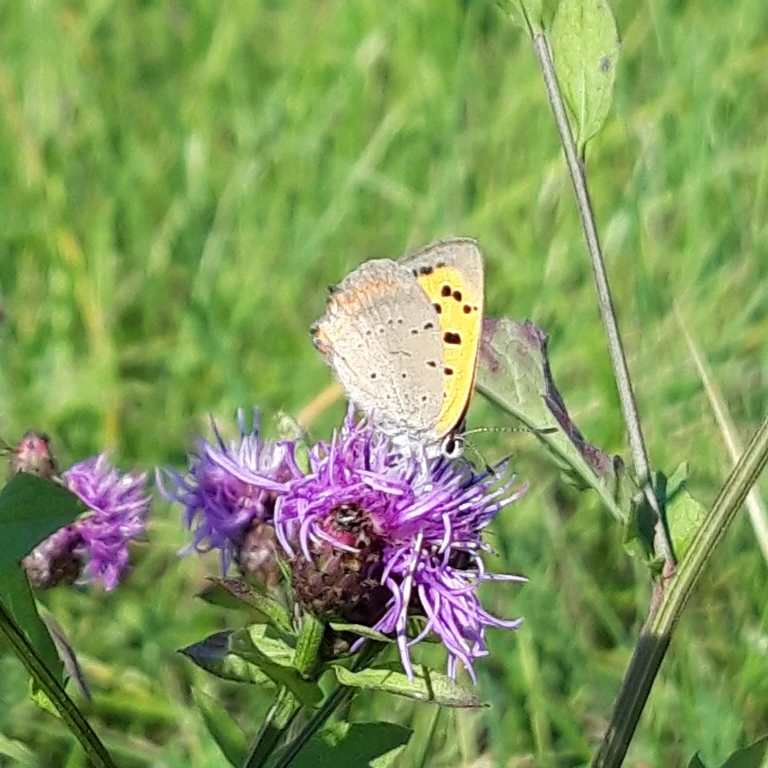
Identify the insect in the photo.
Lycaena phlaeas
